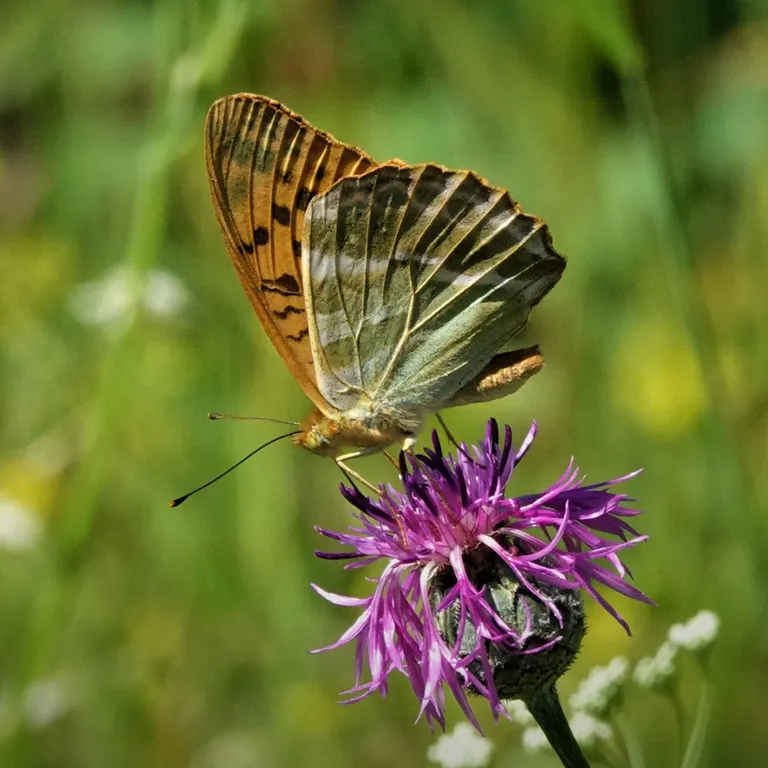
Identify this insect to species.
Argynnis paphia
